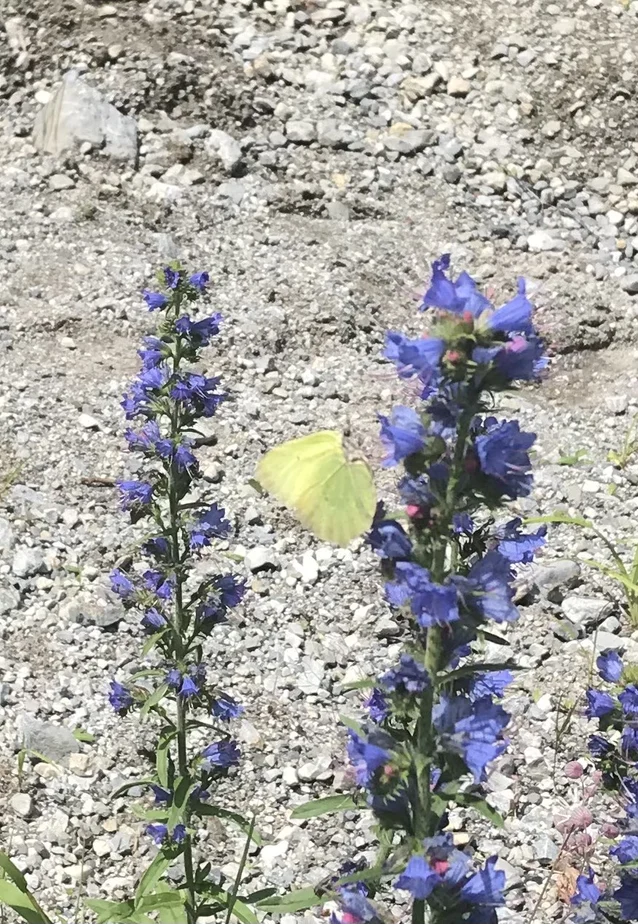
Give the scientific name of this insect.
Gonepteryx rhamni
